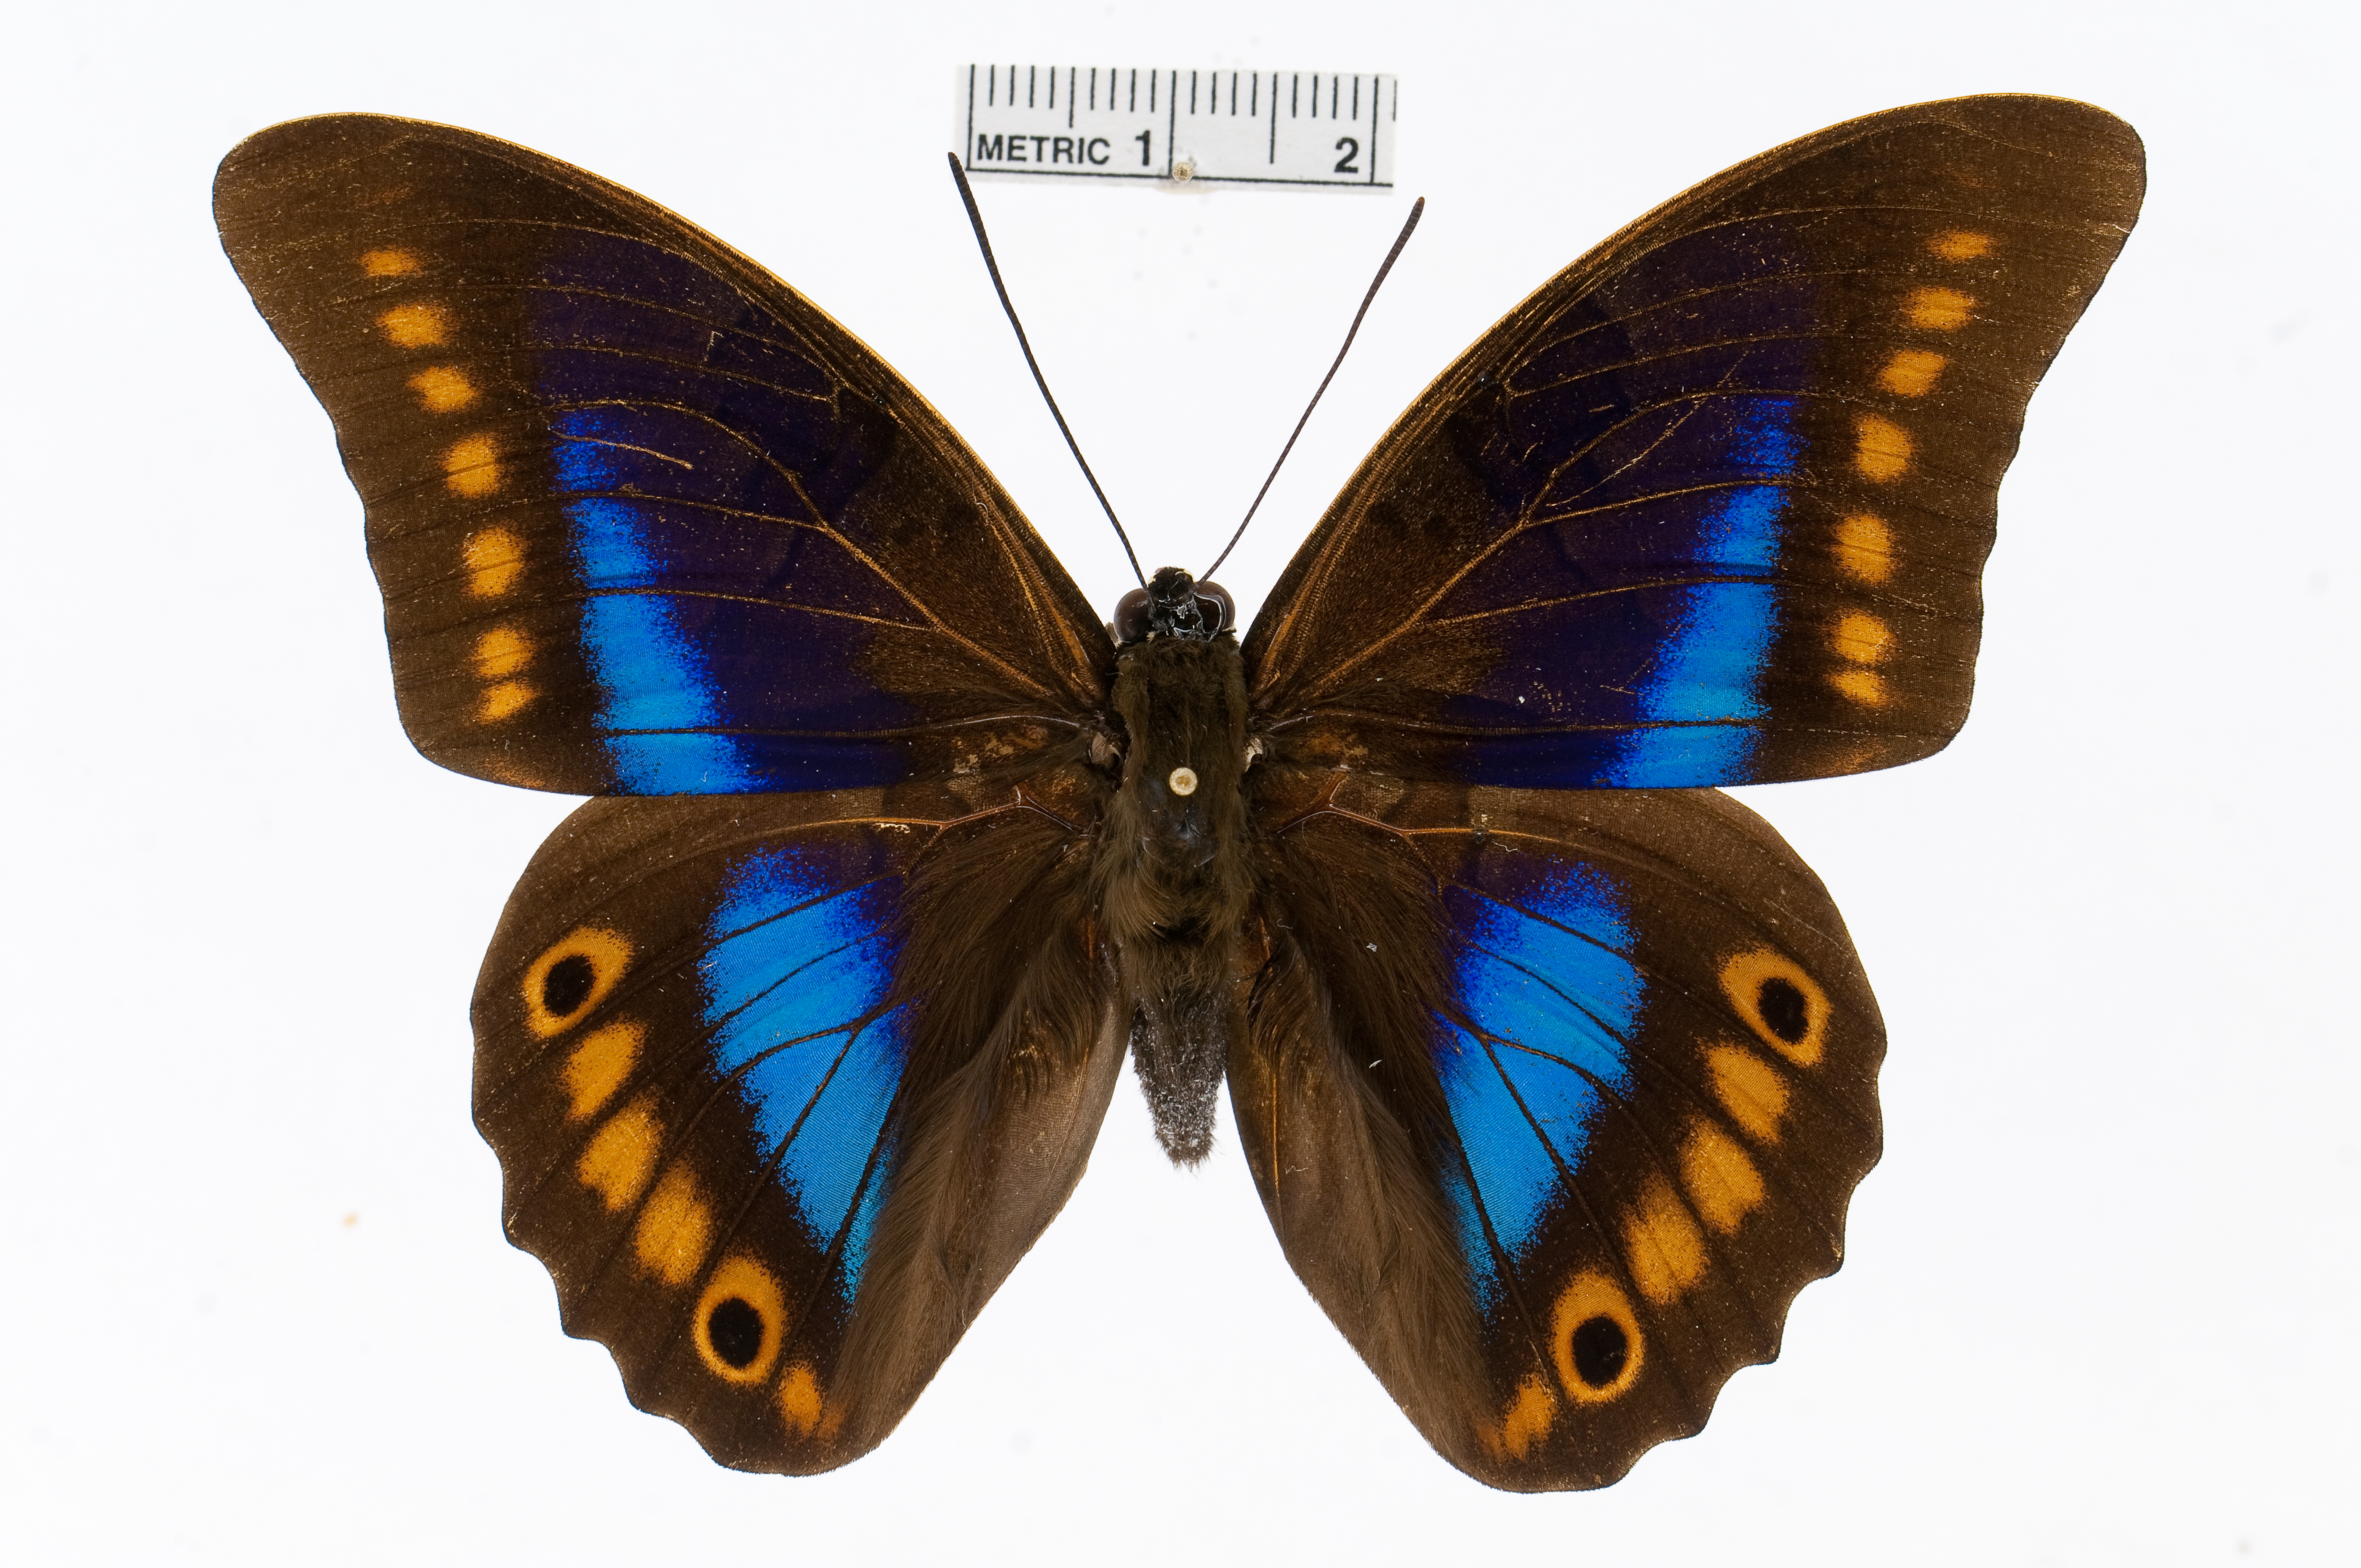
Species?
Prepona deiphile
